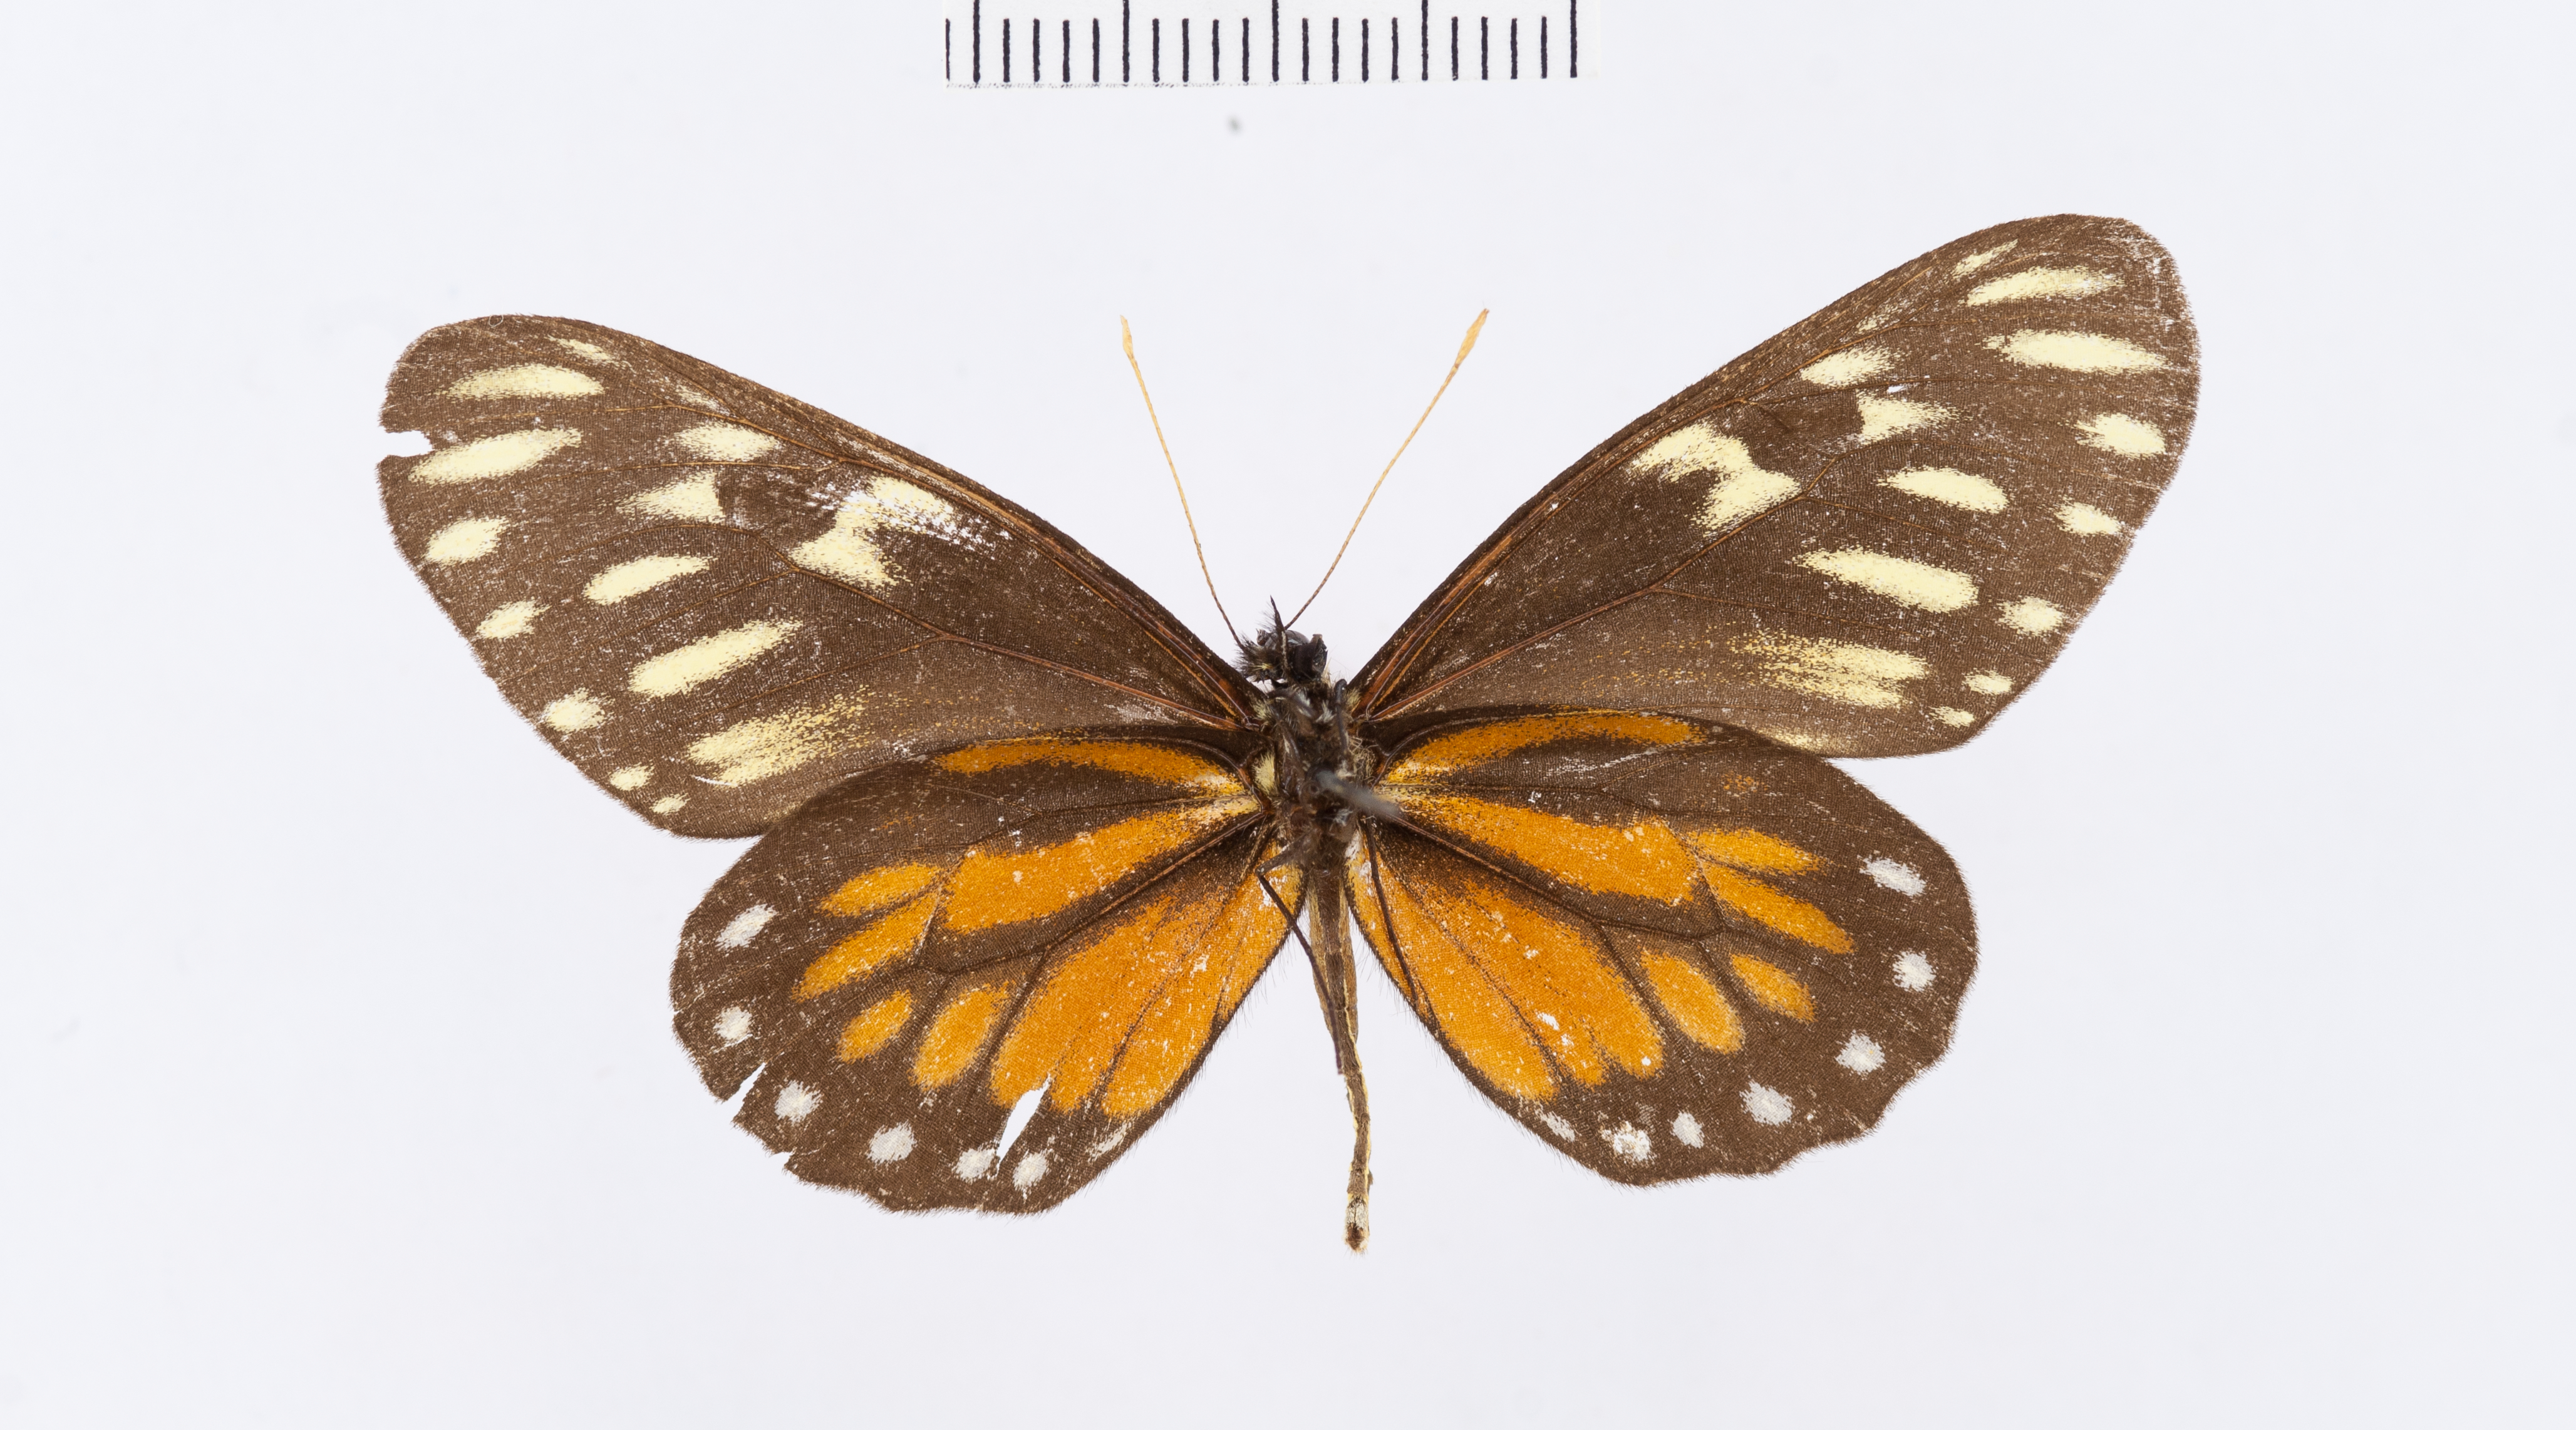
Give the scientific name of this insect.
Archonias intermedia
